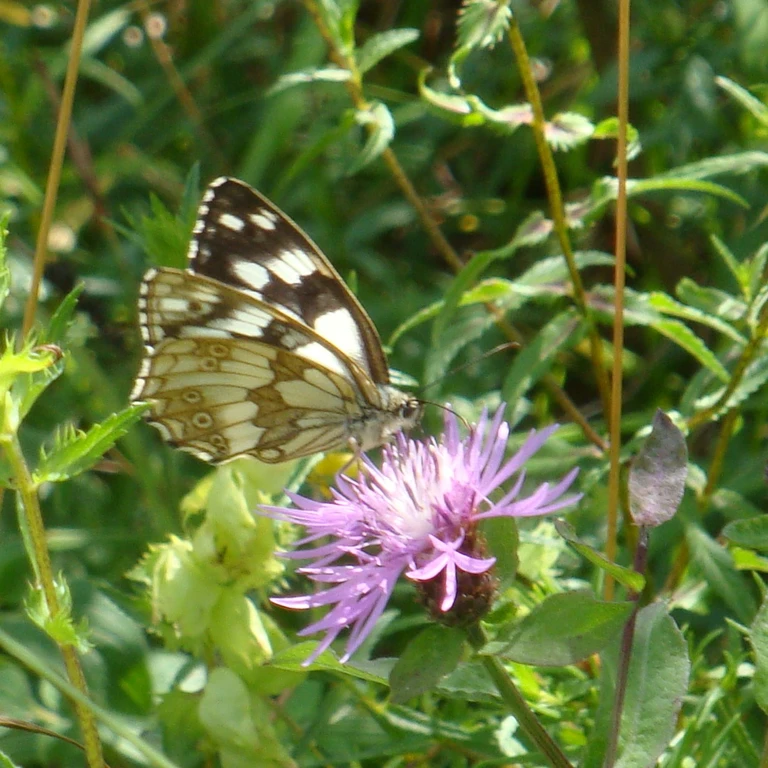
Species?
Melanargia galathea
